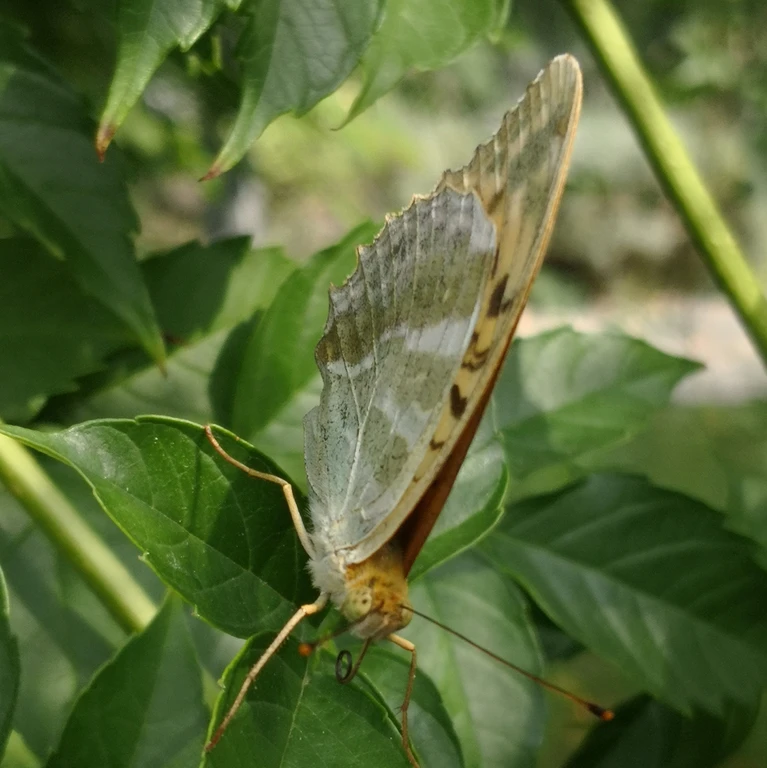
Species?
Argynnis paphia
